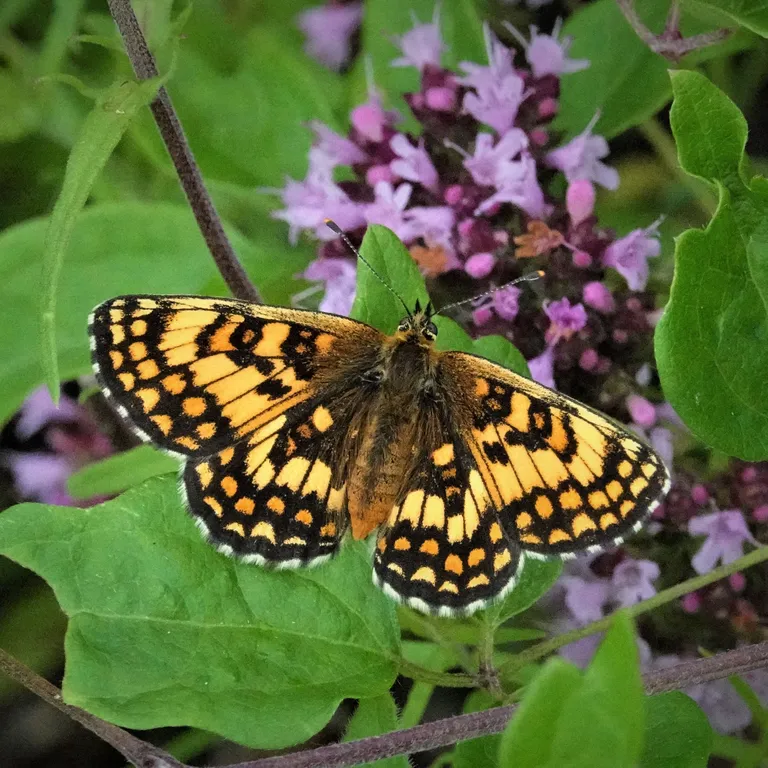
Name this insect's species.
Melitaea athalia
